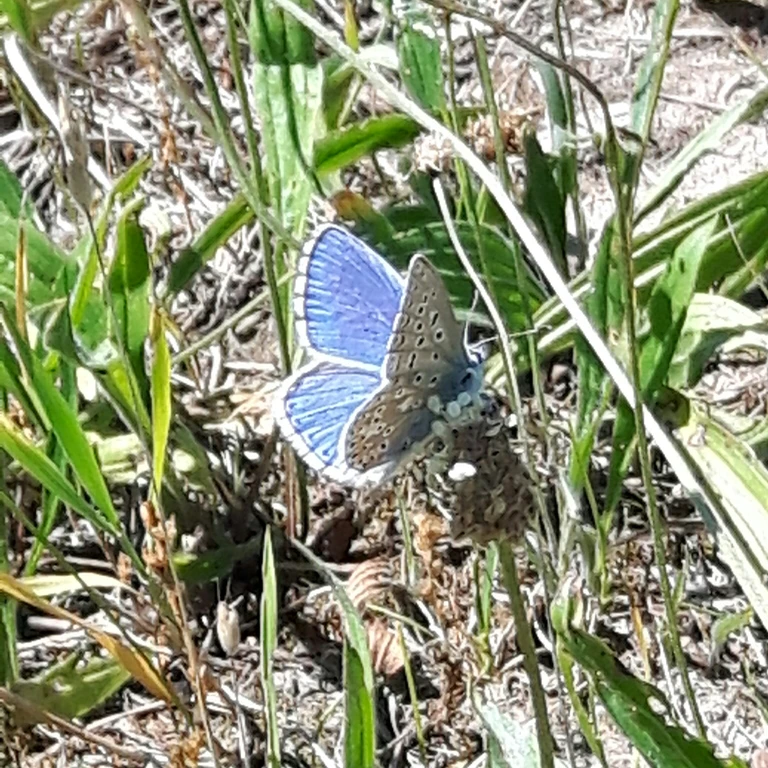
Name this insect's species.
Lysandra bellargus
